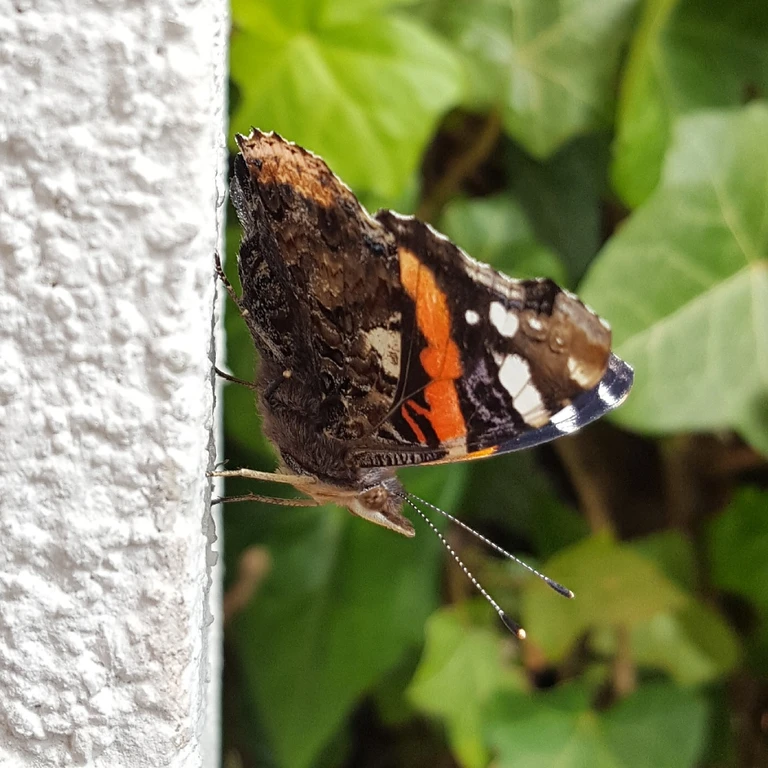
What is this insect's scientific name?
Vanessa atalanta
